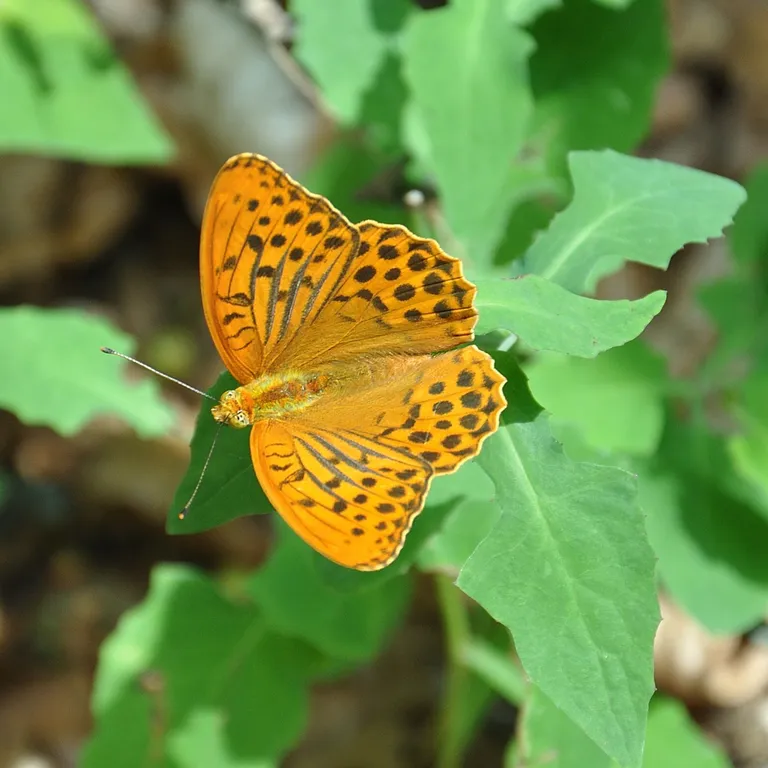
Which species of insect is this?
Argynnis paphia
